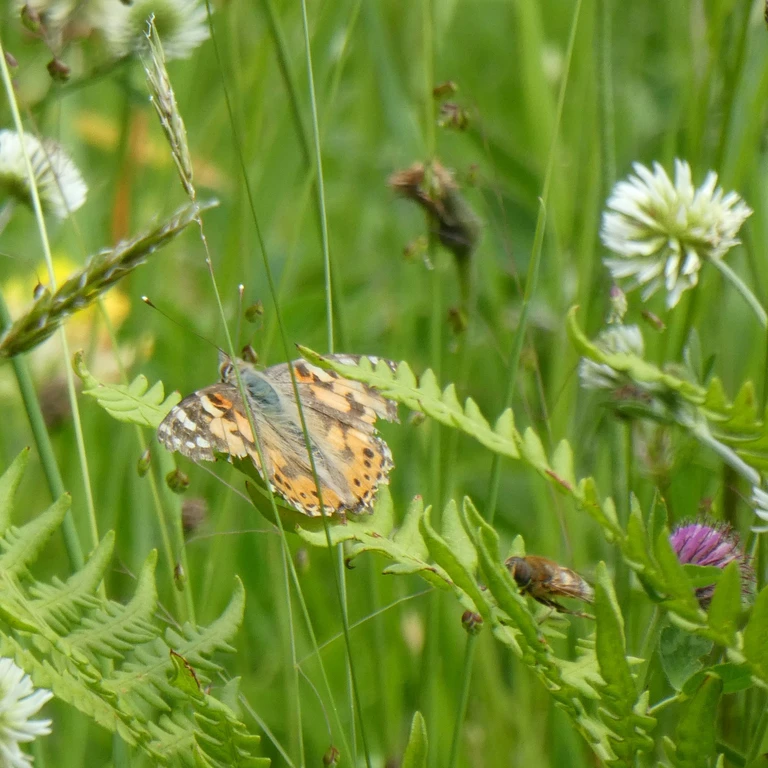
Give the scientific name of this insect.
Vanessa cardui
